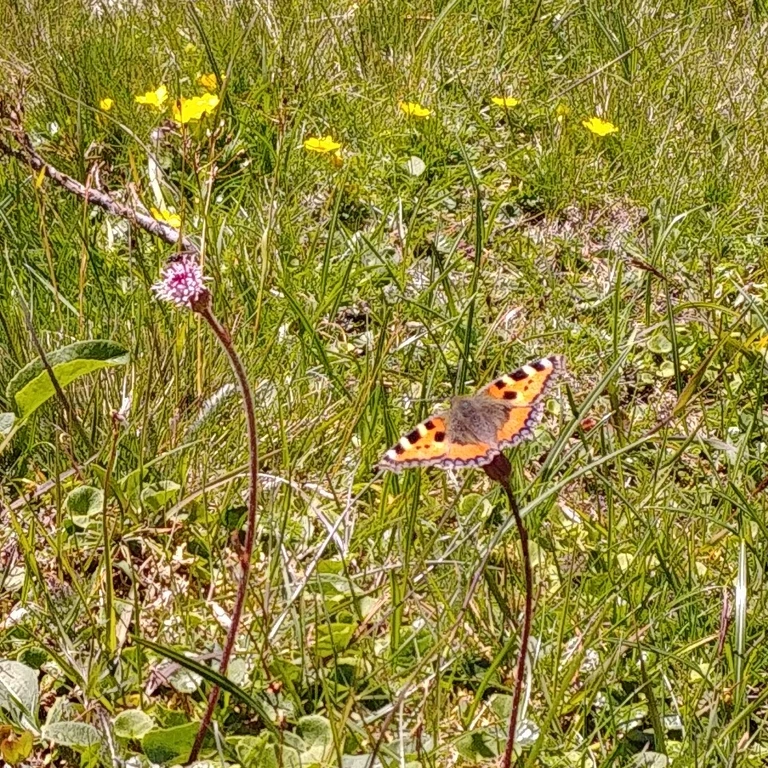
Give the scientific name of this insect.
Aglais urticae
